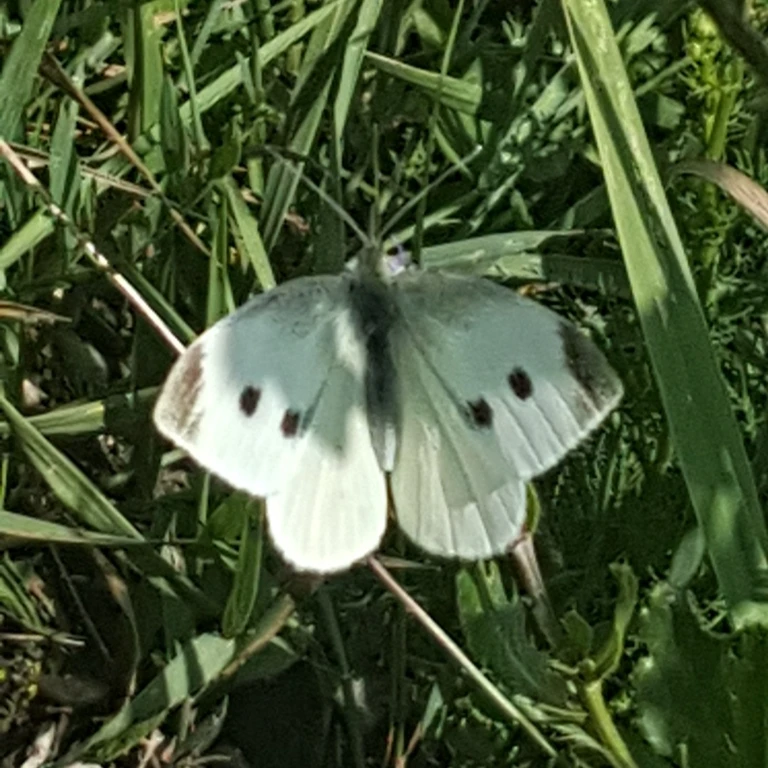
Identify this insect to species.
Pieris rapae
